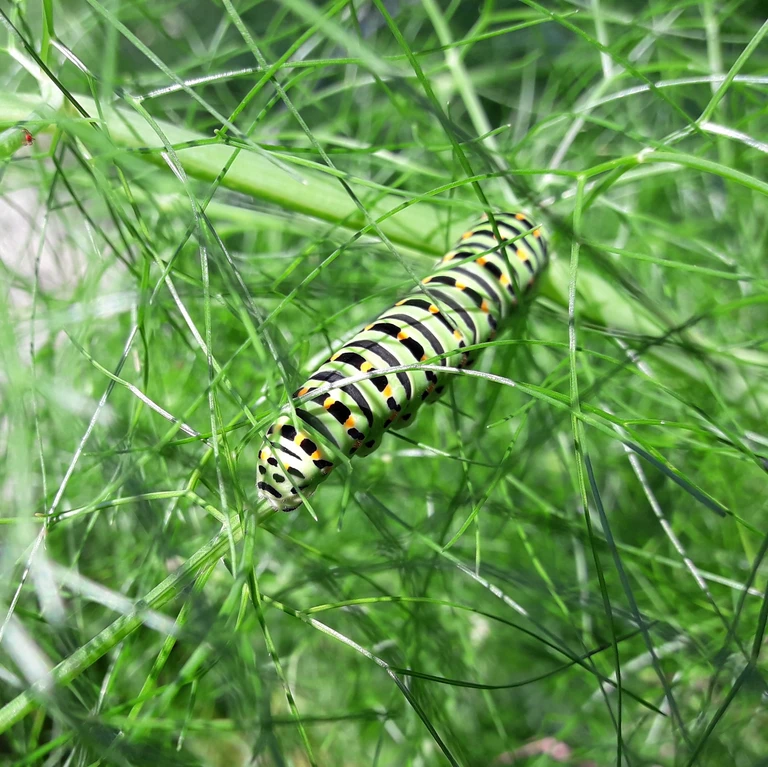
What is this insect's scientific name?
Papilio machaon
